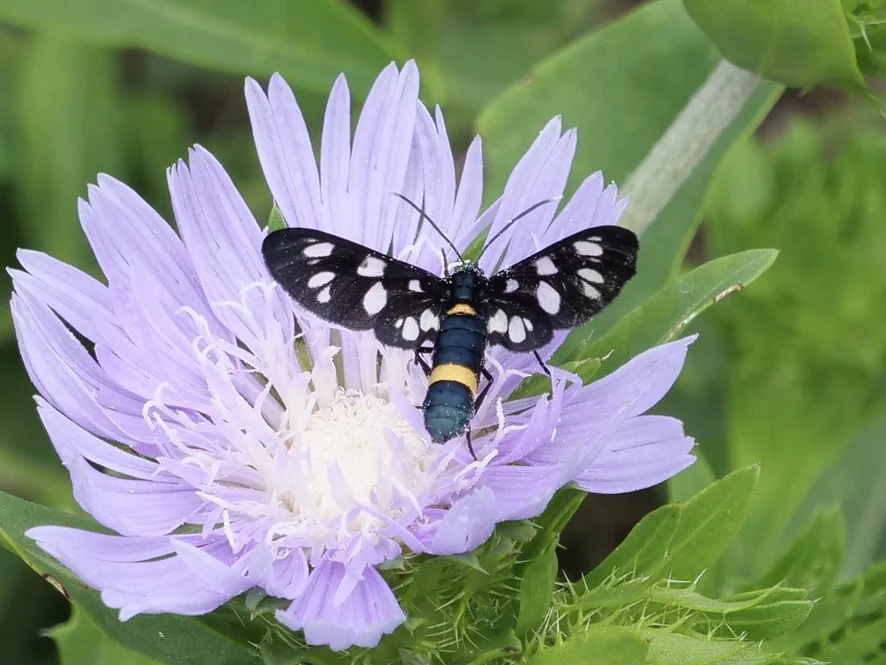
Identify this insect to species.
Amata phegea
